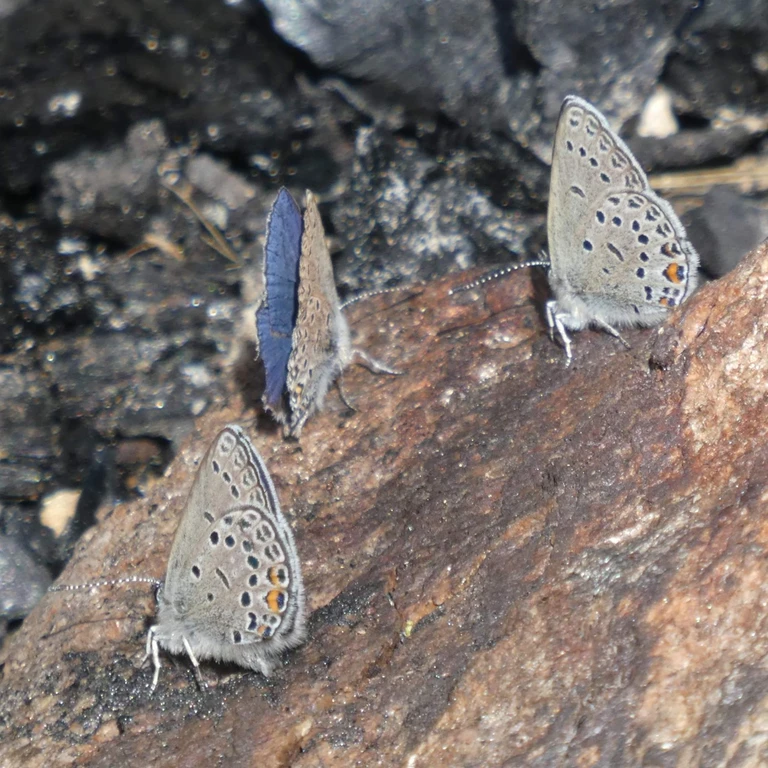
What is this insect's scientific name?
Agriades optilete (also Vacciniina optilete)
